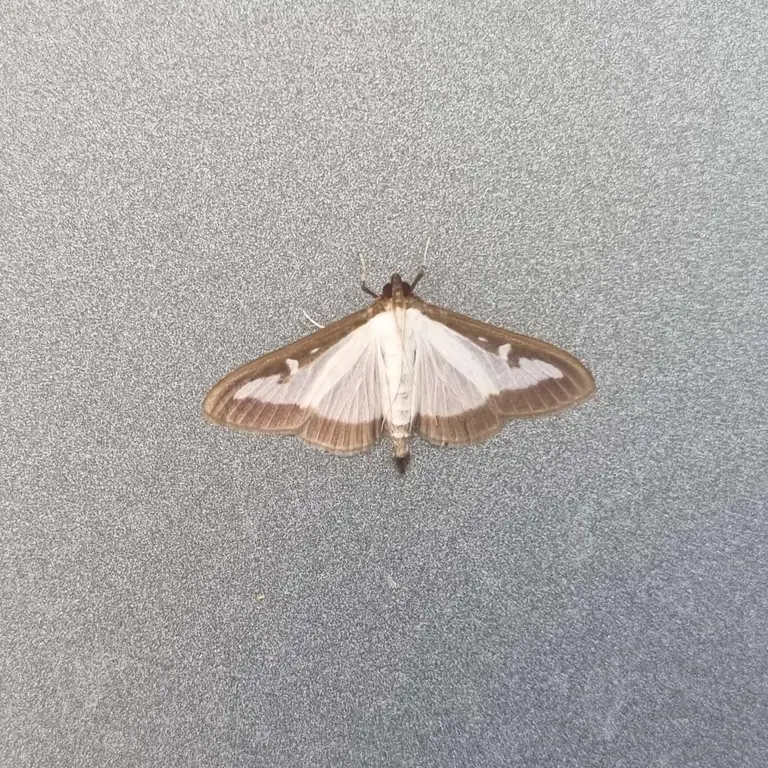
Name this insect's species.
Cydalima perspectalis
